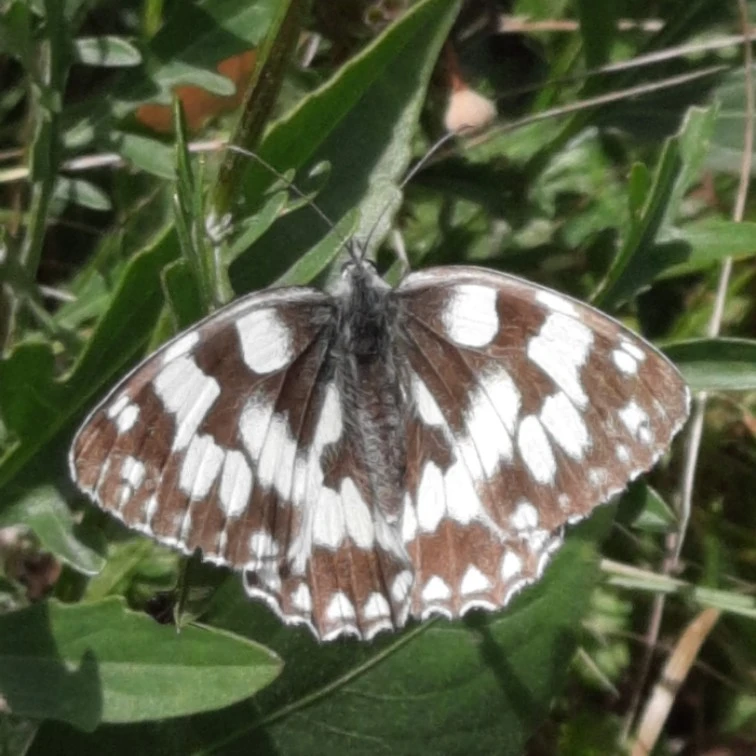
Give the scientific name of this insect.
Melanargia galathea
